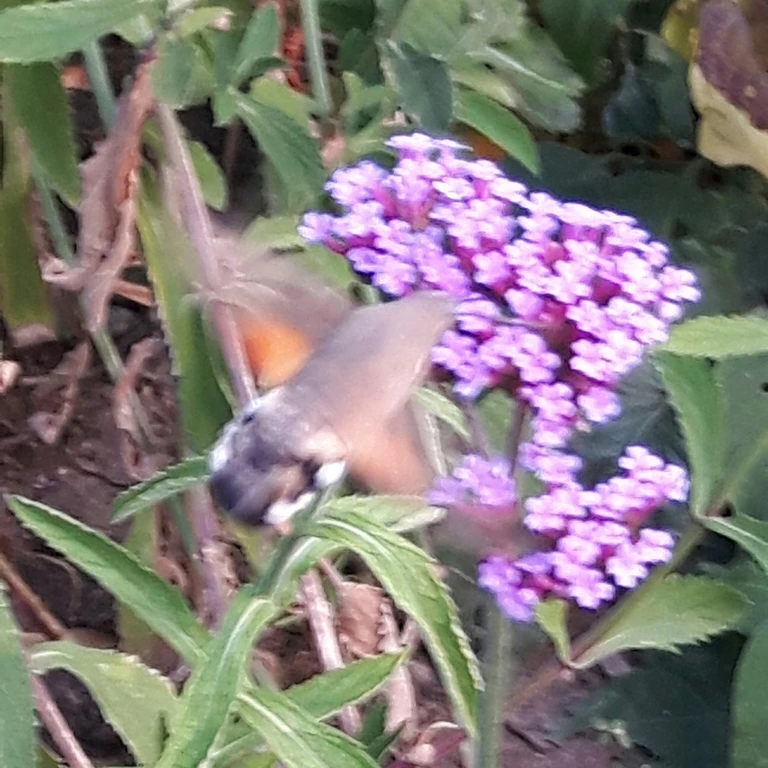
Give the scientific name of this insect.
Macroglossum stellatarum
